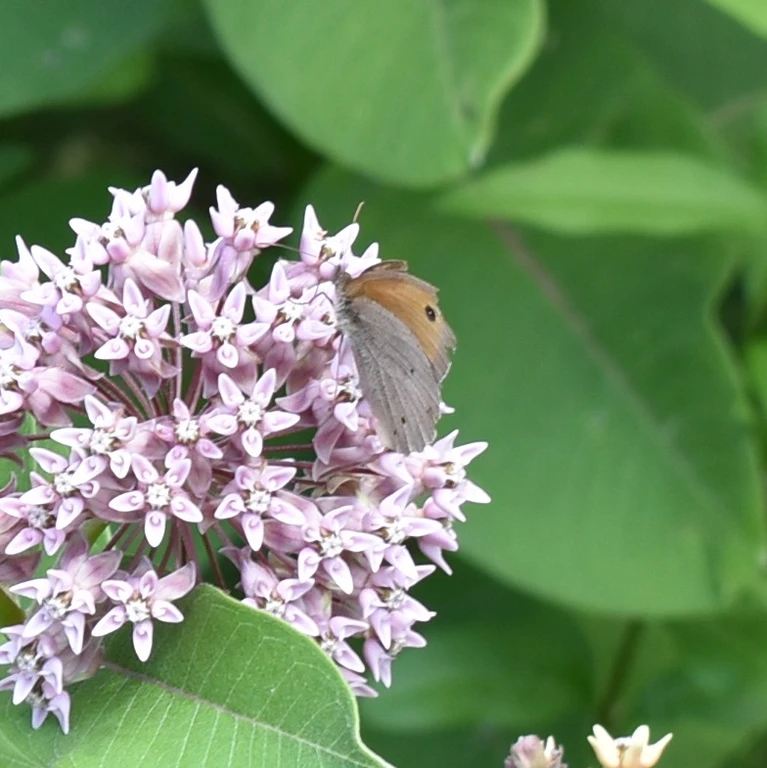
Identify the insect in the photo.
Maniola jurtina
